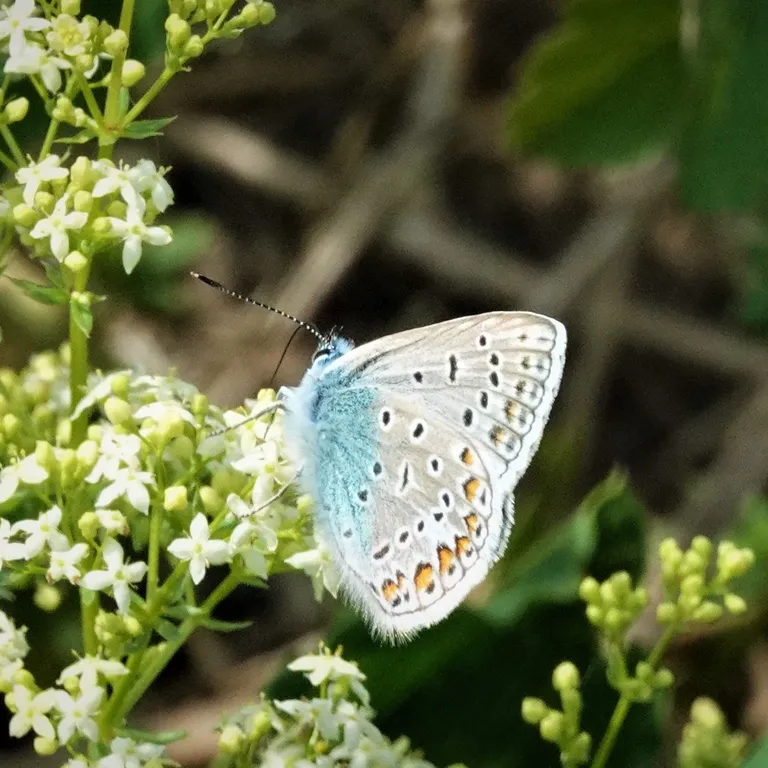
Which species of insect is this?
Polyommatus icarus
